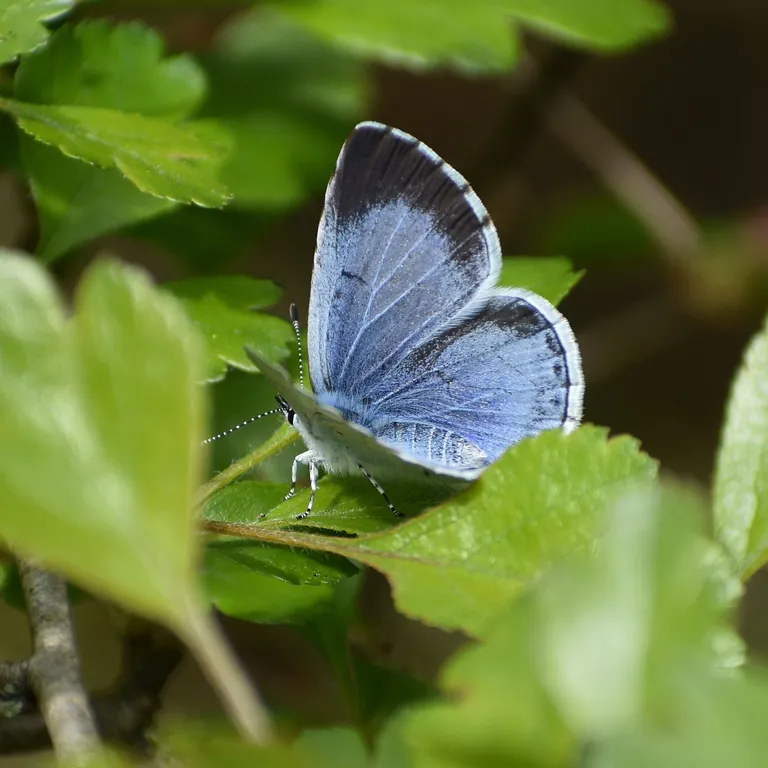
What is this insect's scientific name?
Celastrina argiolus
